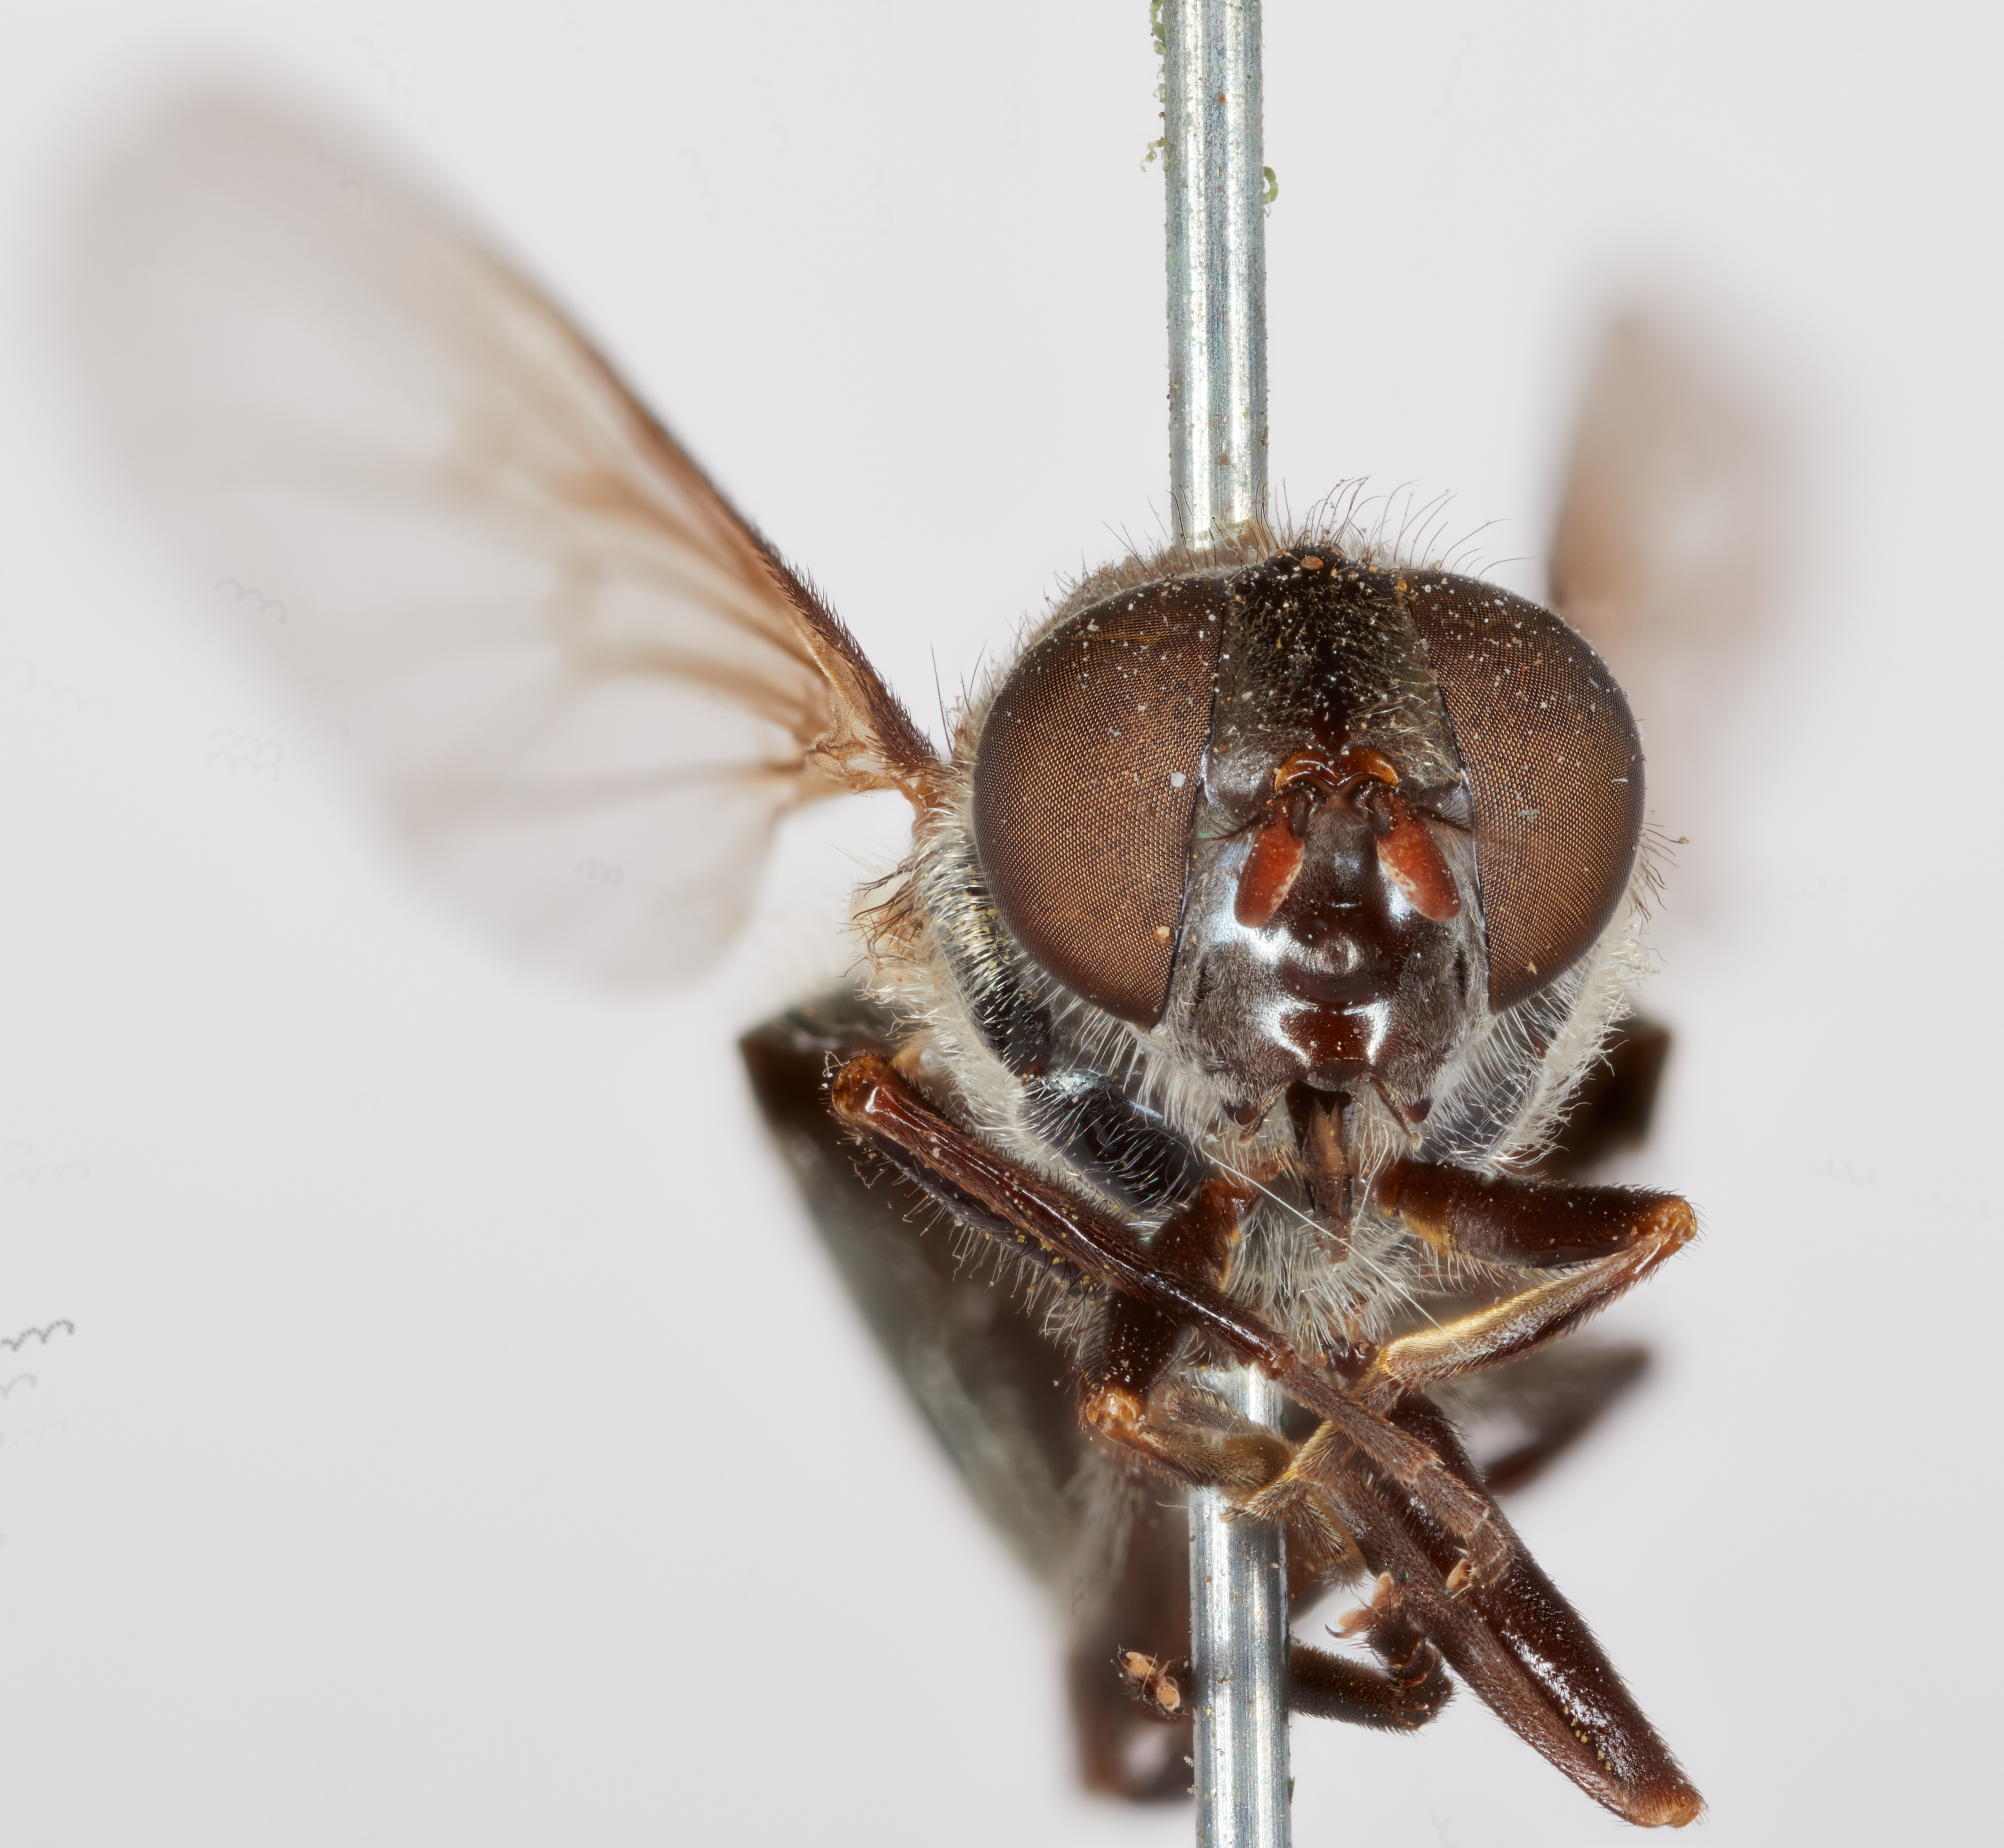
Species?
Cartosyrphus gemini
